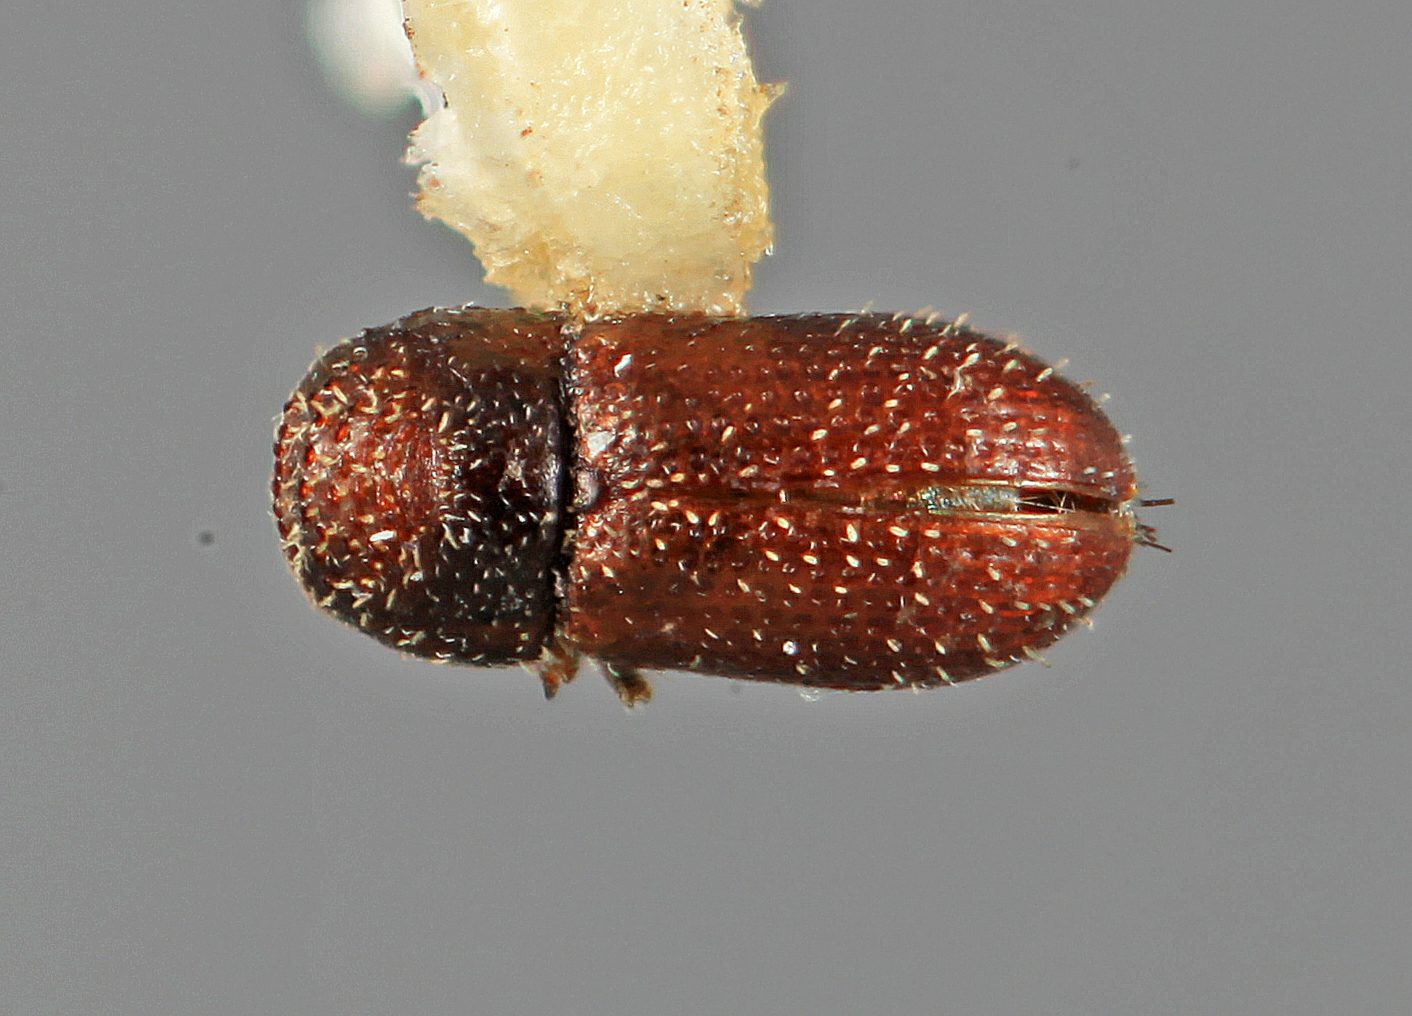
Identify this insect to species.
Cryptulocleptus aquilus
